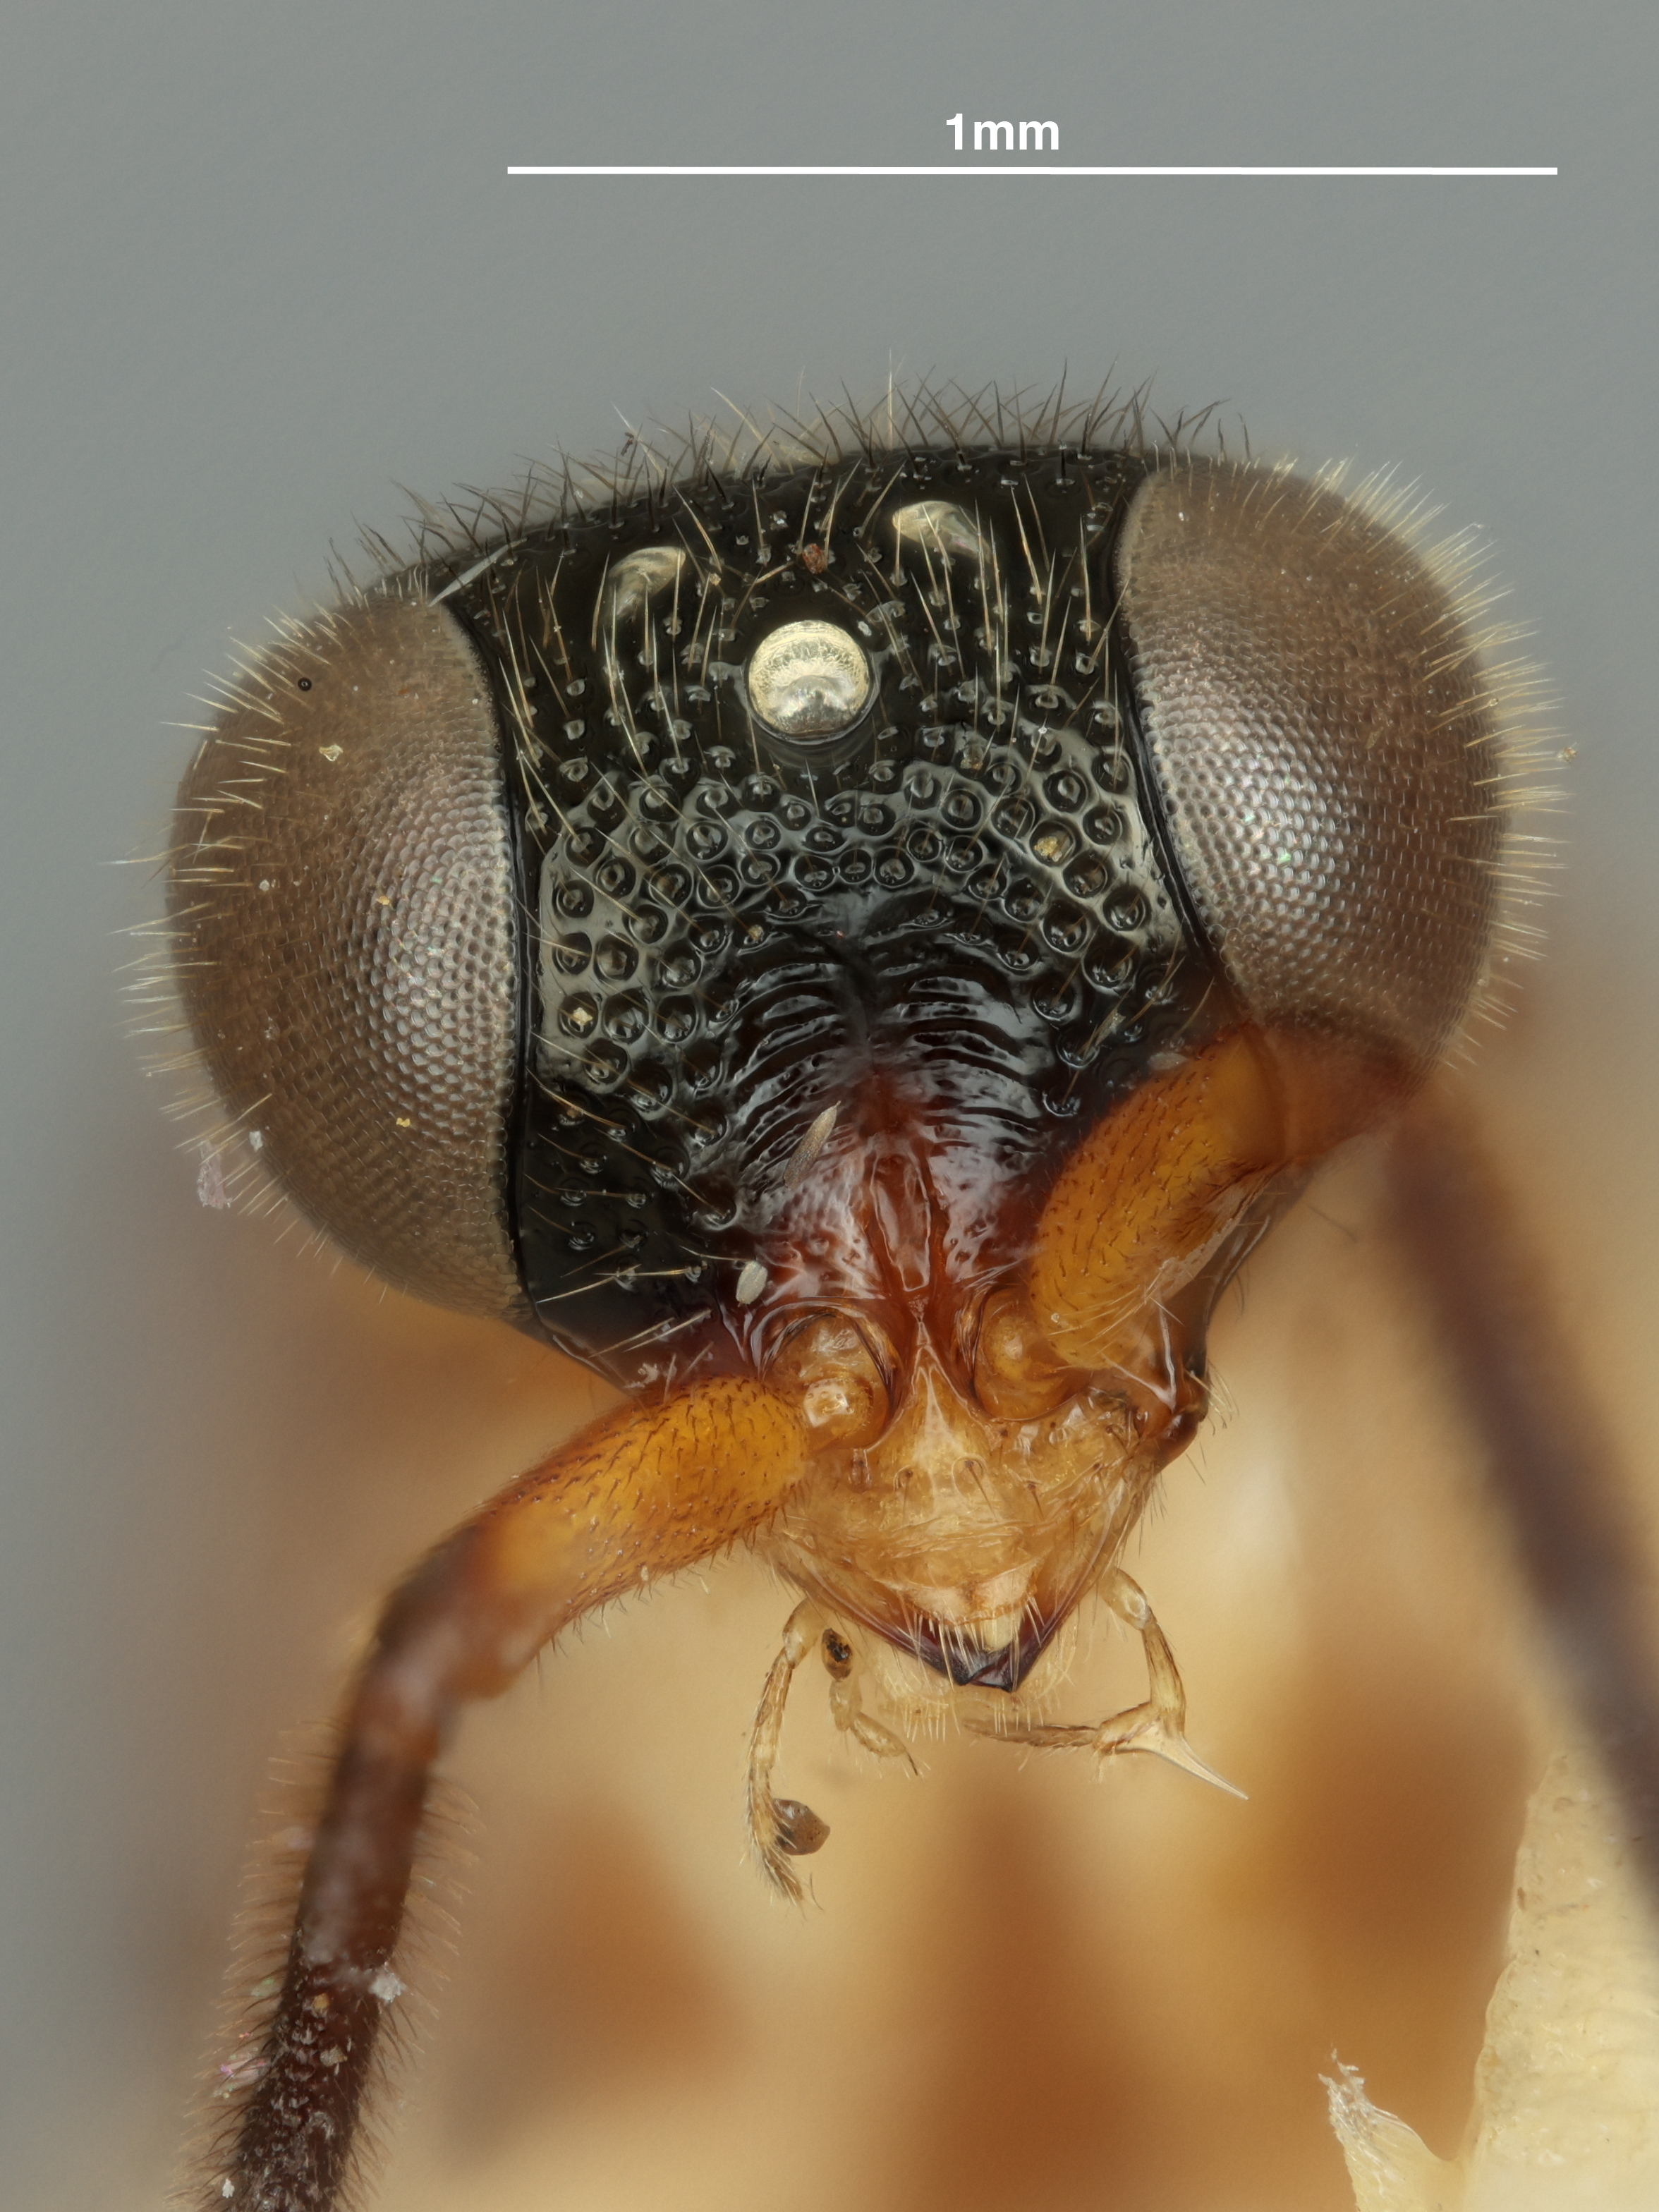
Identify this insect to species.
Imasega rufithorax
